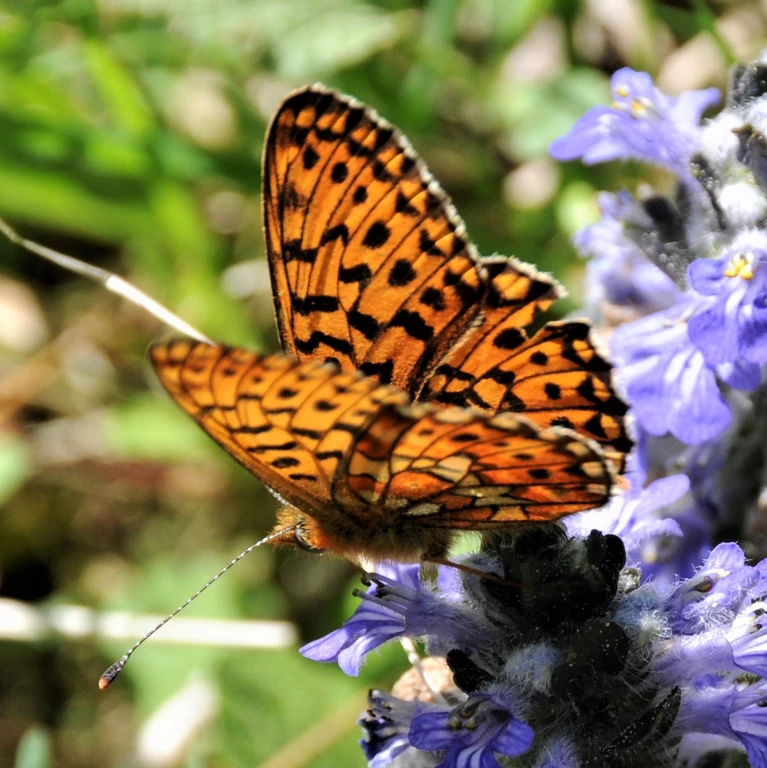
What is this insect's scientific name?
Boloria euphrosyne (also Clossiana euphrosyne)
